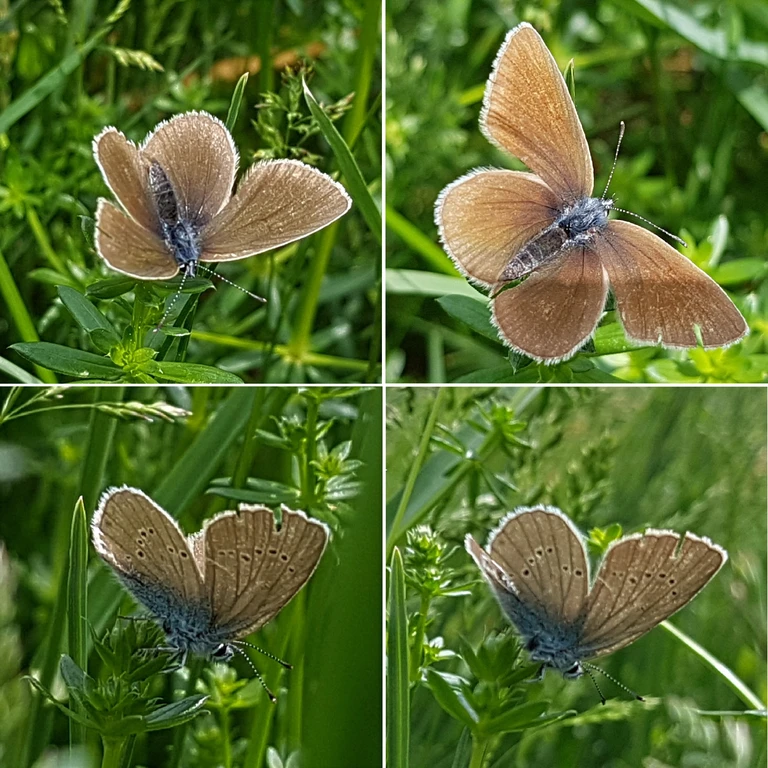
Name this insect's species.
Cyaniris semiargus
